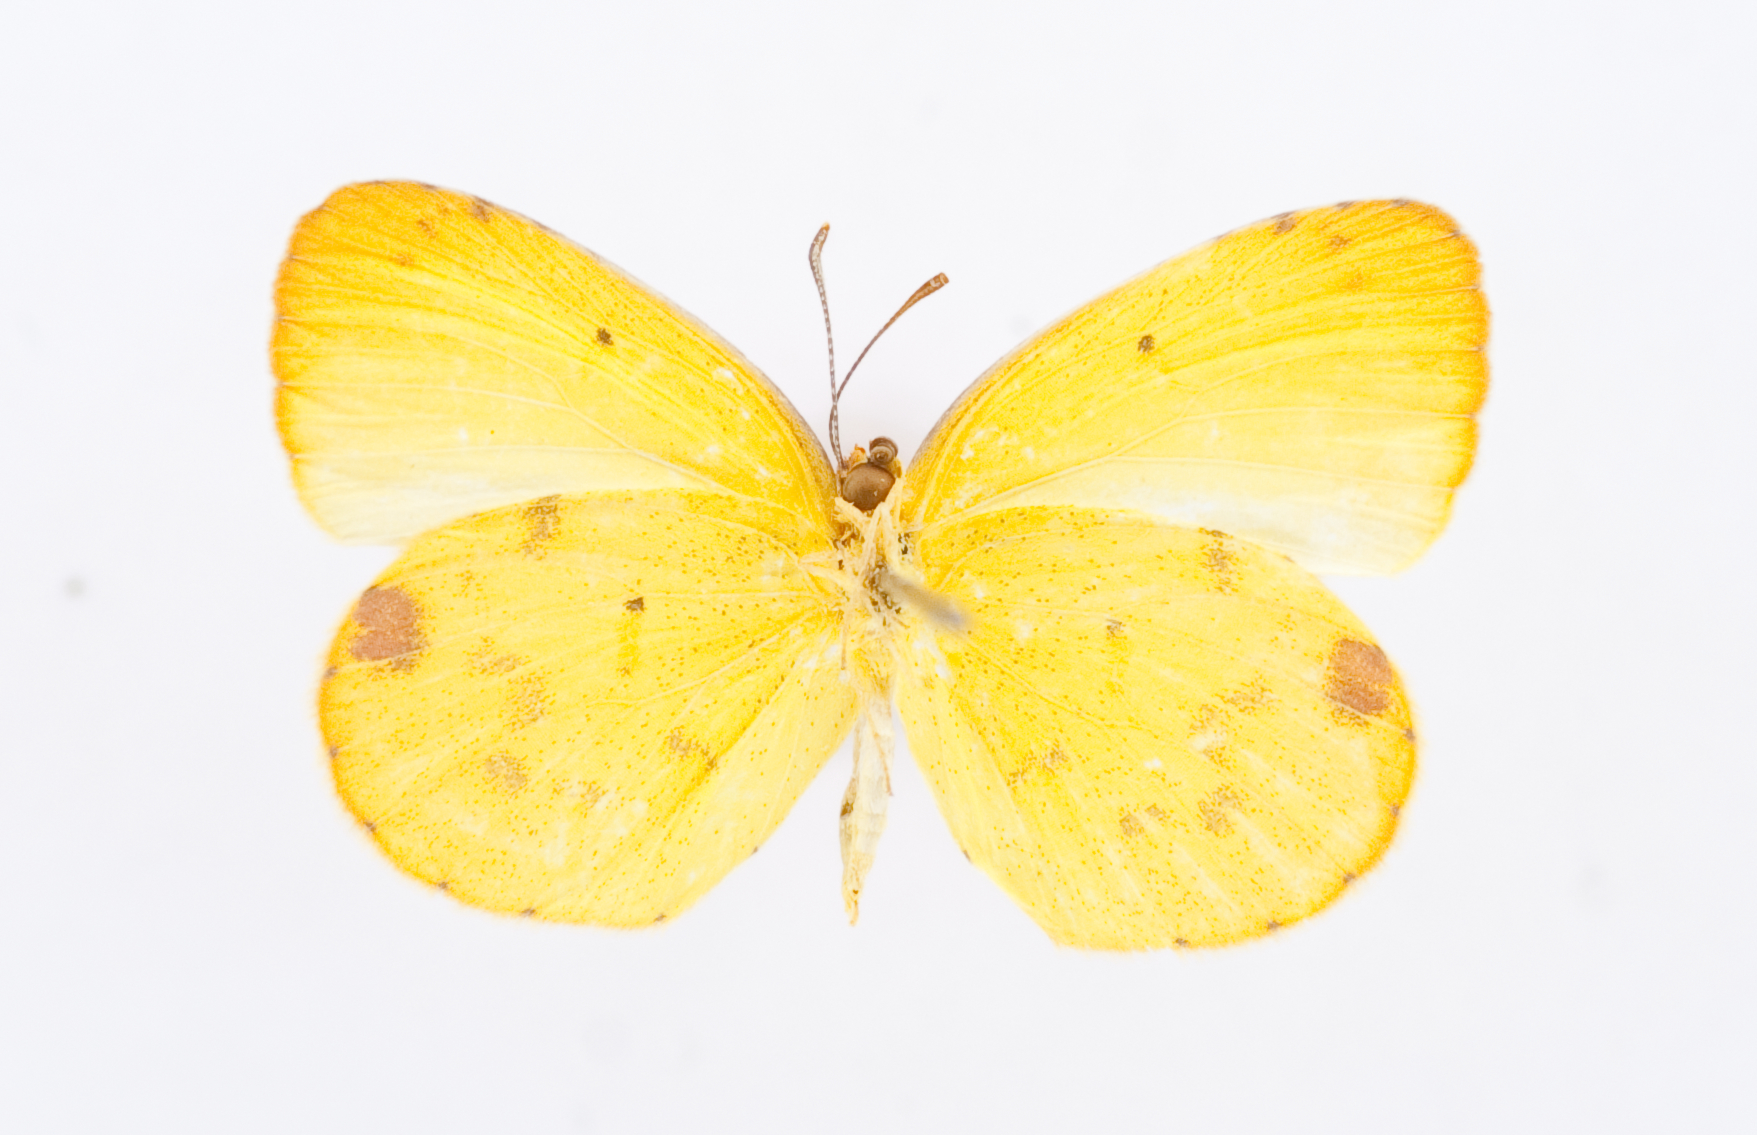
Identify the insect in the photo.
Abaeis chamberlaini
